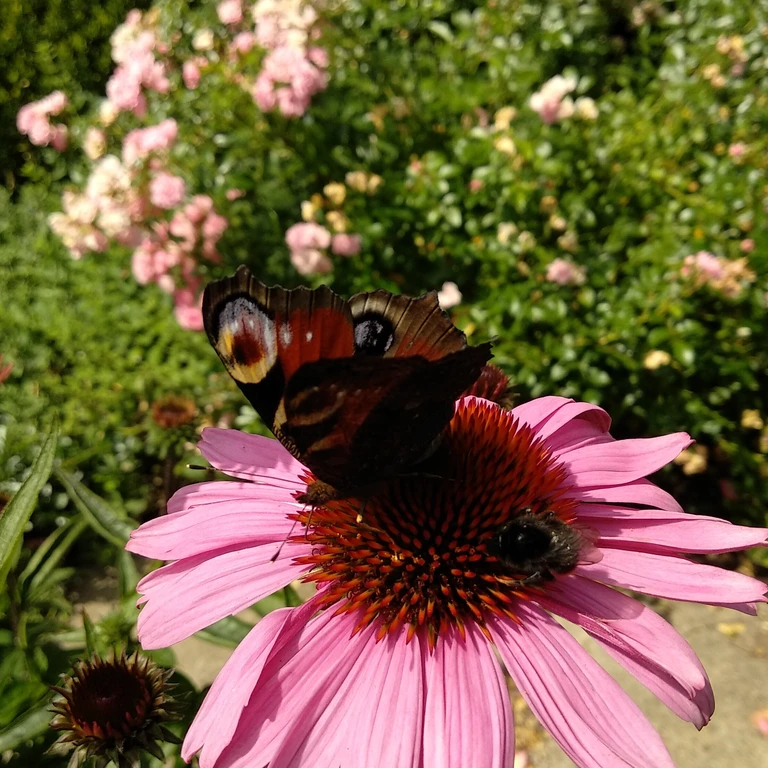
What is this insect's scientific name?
Aglais io
